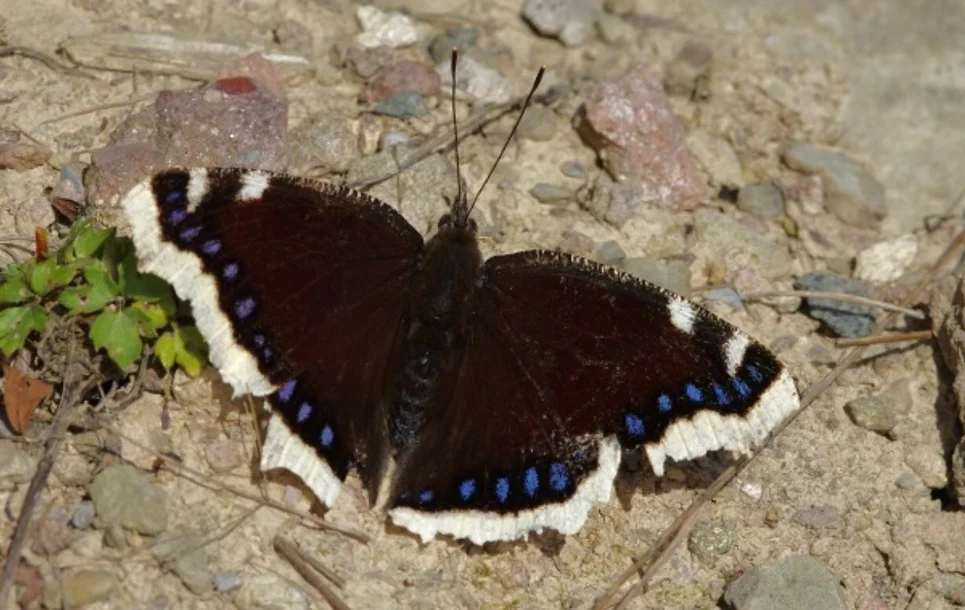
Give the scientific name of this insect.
Nymphalis antiopa
